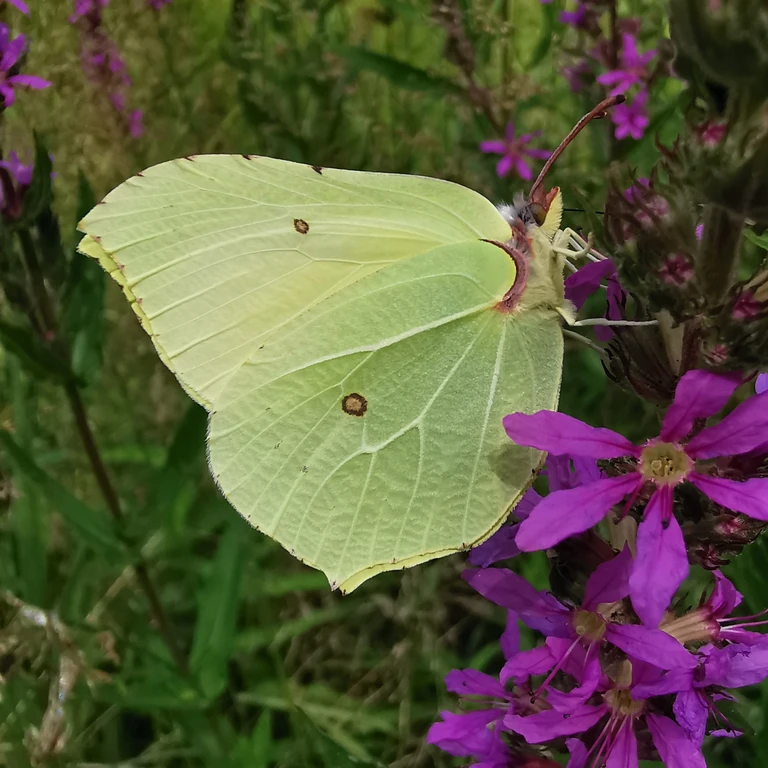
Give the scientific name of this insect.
Gonepteryx rhamni
